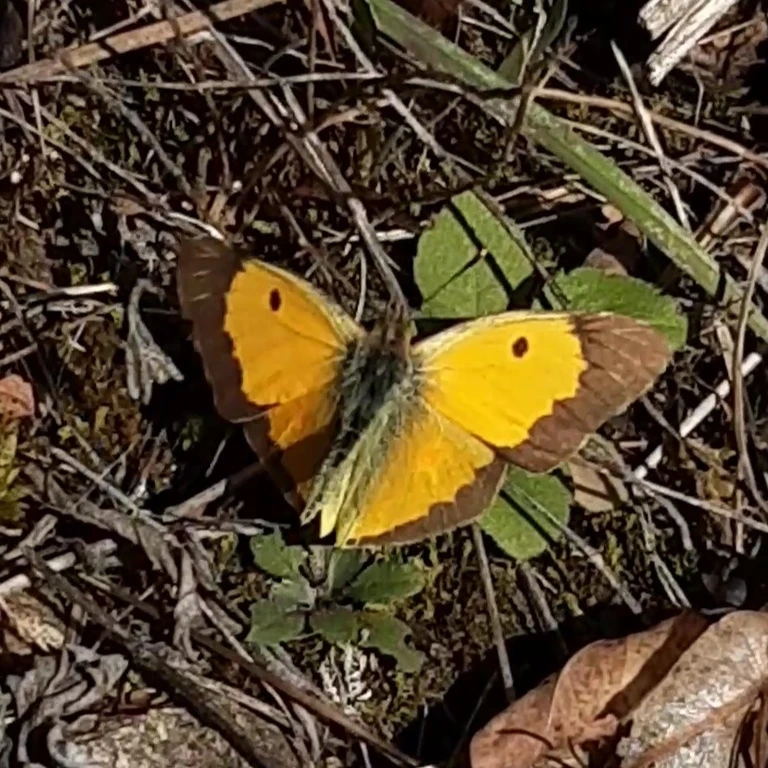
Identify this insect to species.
Colias croceus
